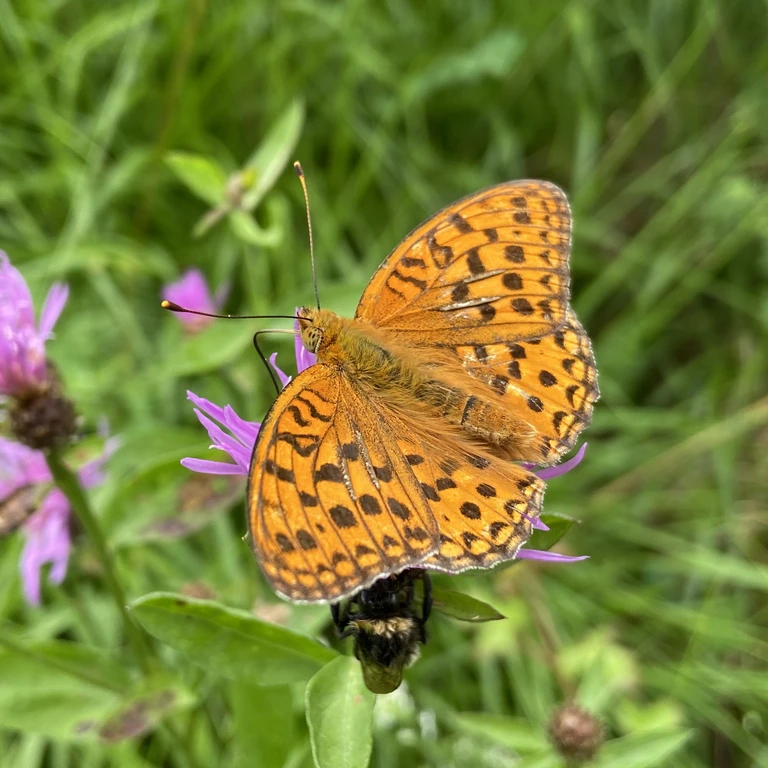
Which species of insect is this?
Fabriciana adippe
